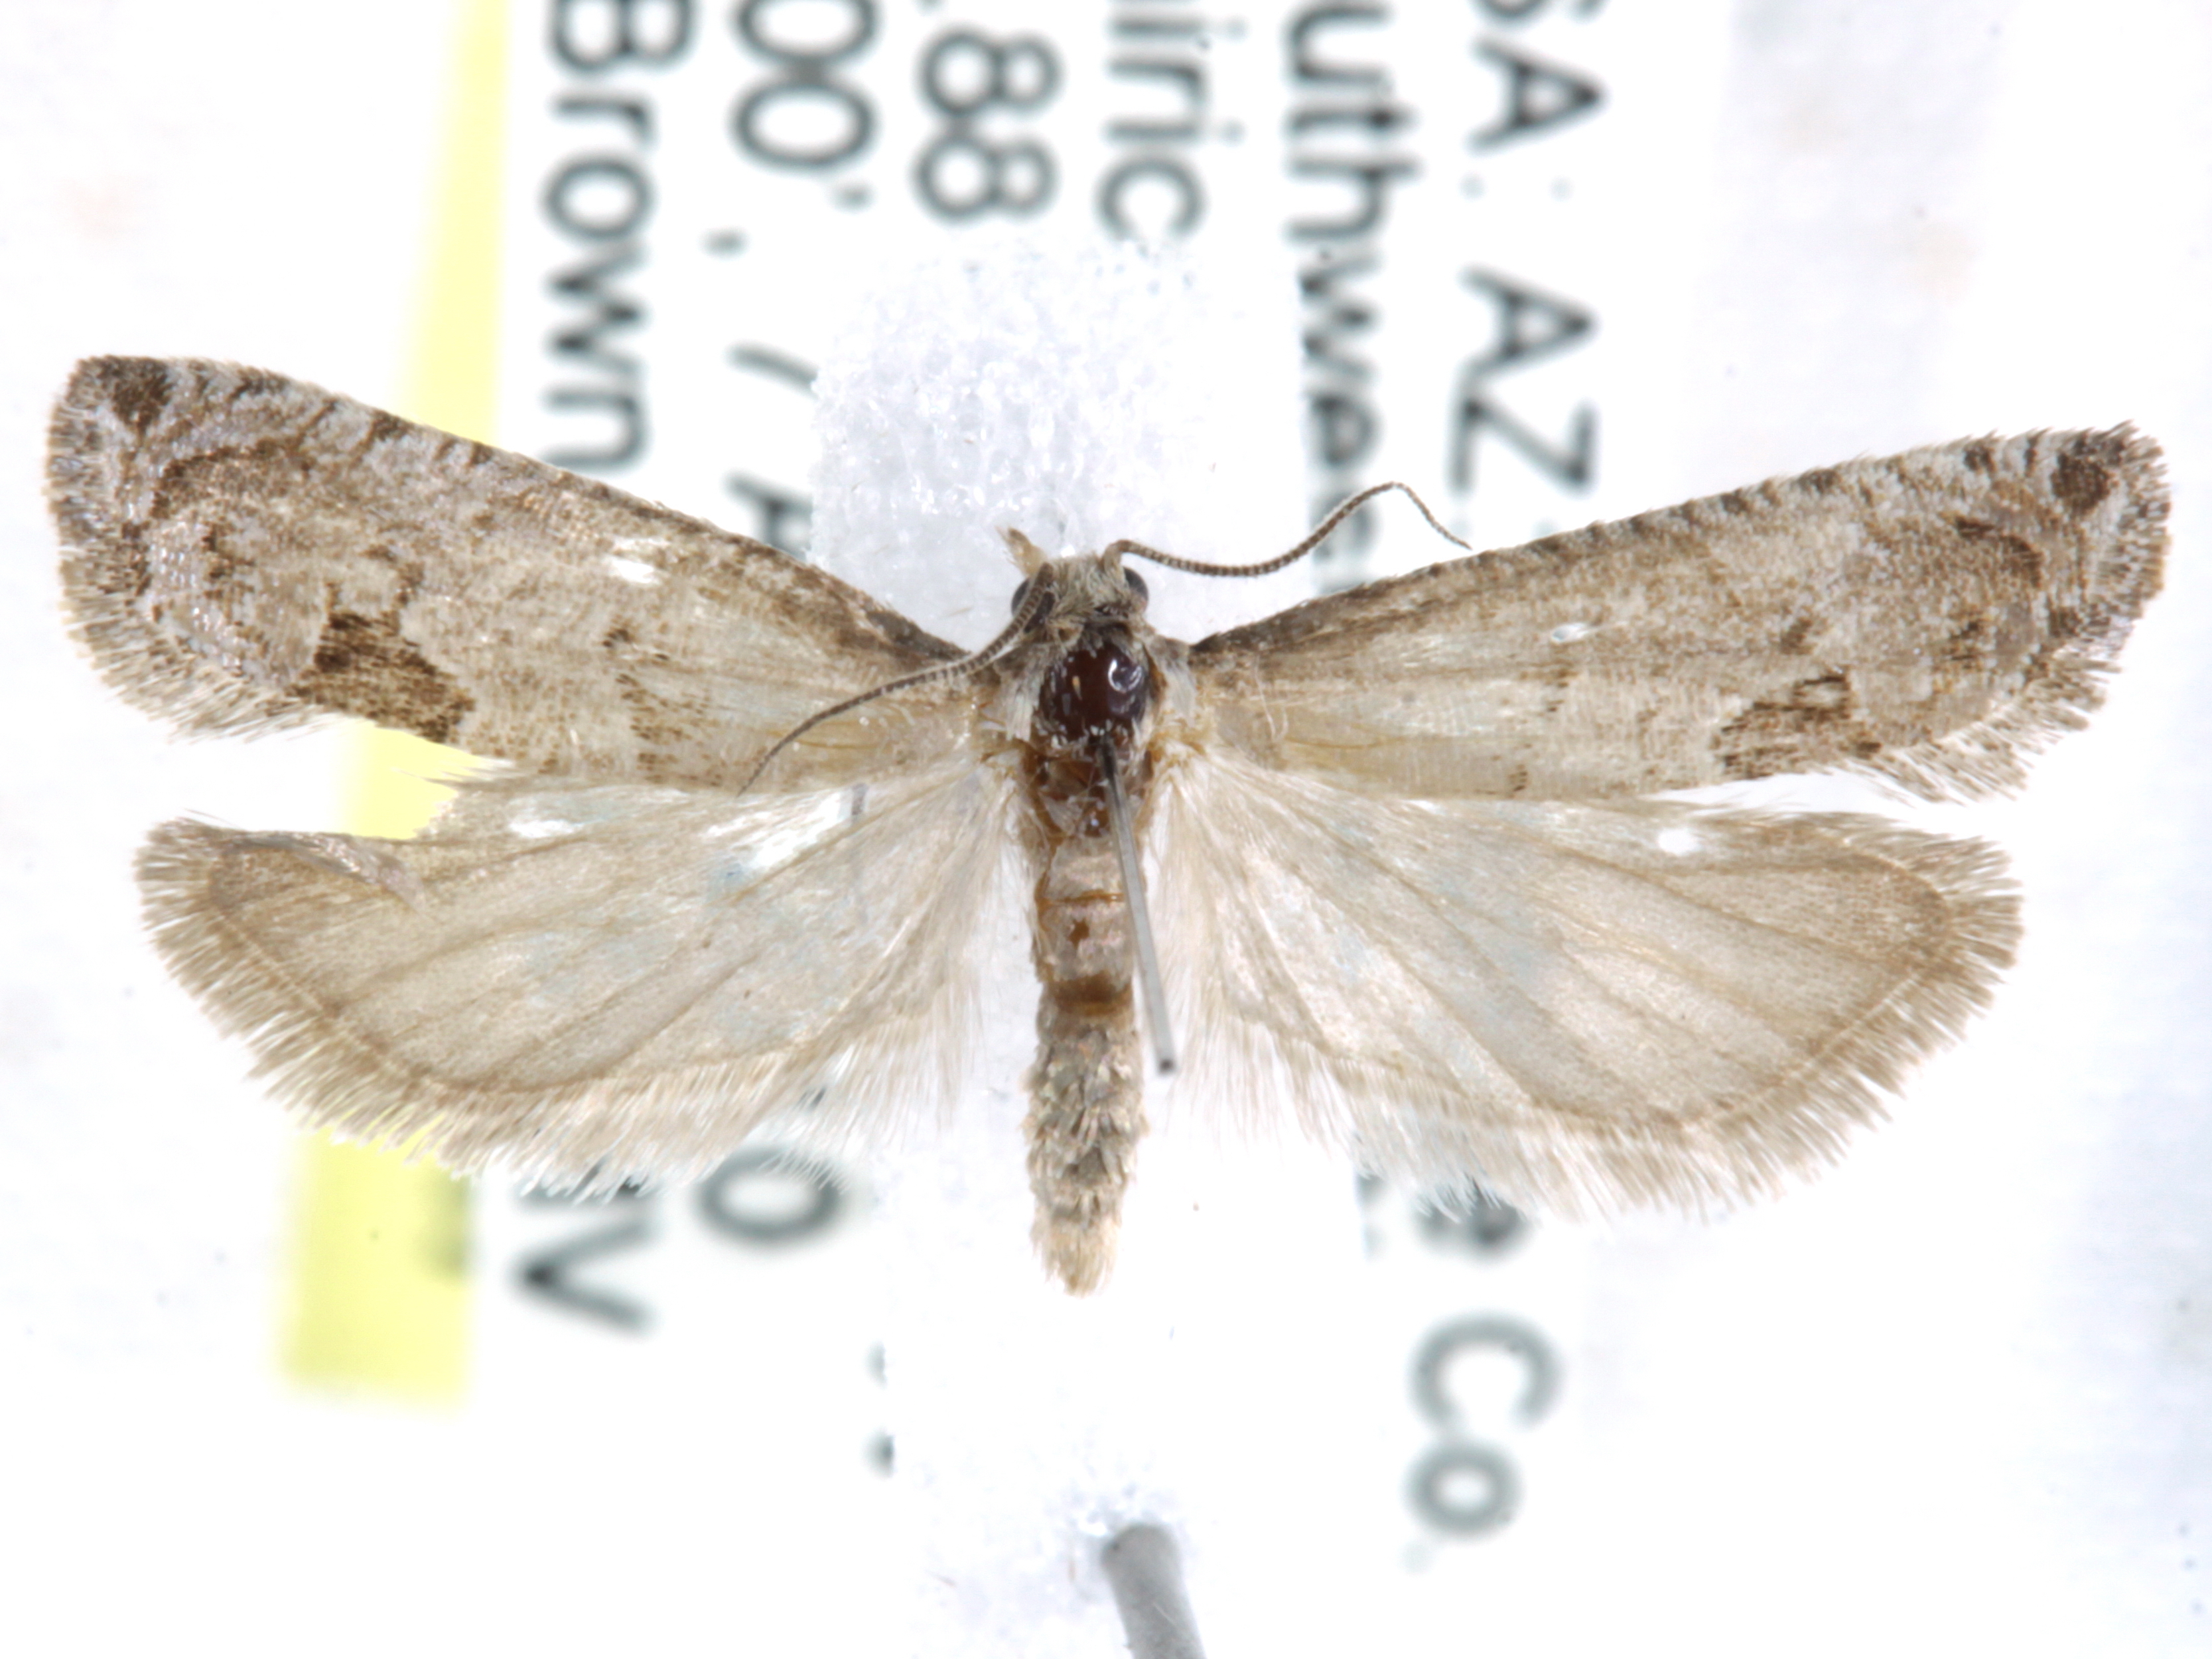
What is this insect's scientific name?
Catastega triangulana
